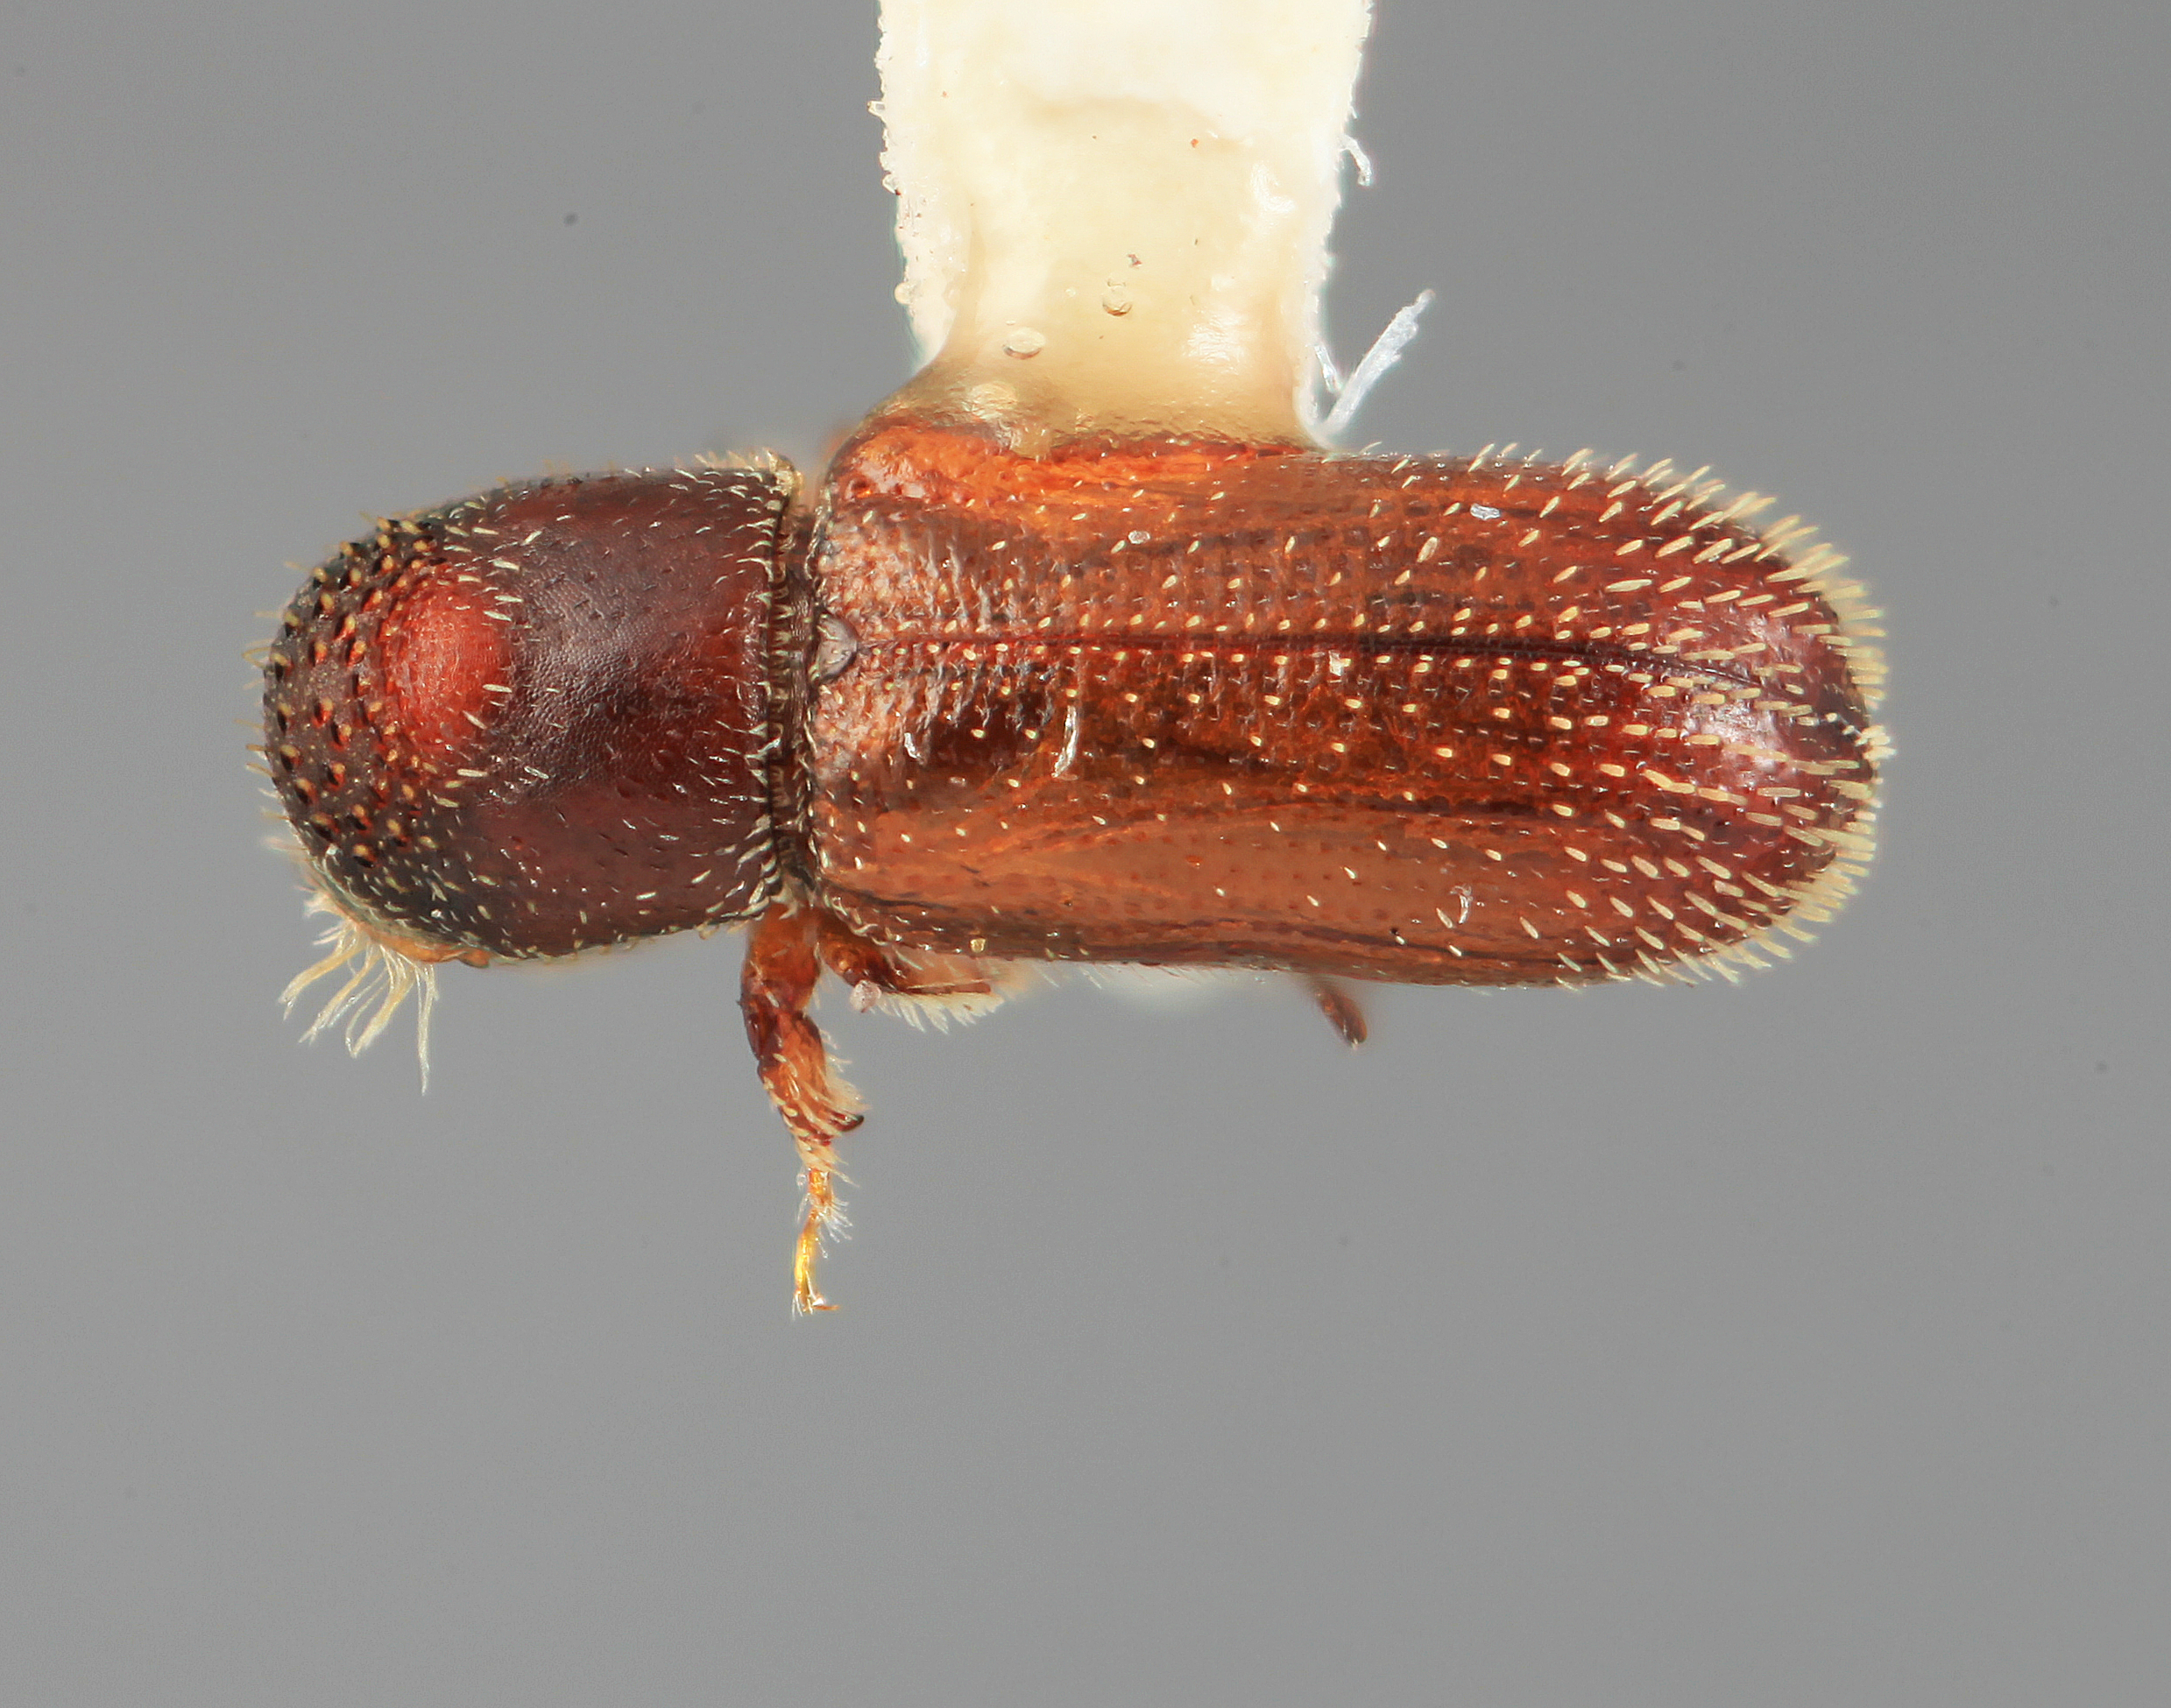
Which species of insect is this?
Thysanoes subsulcatus
